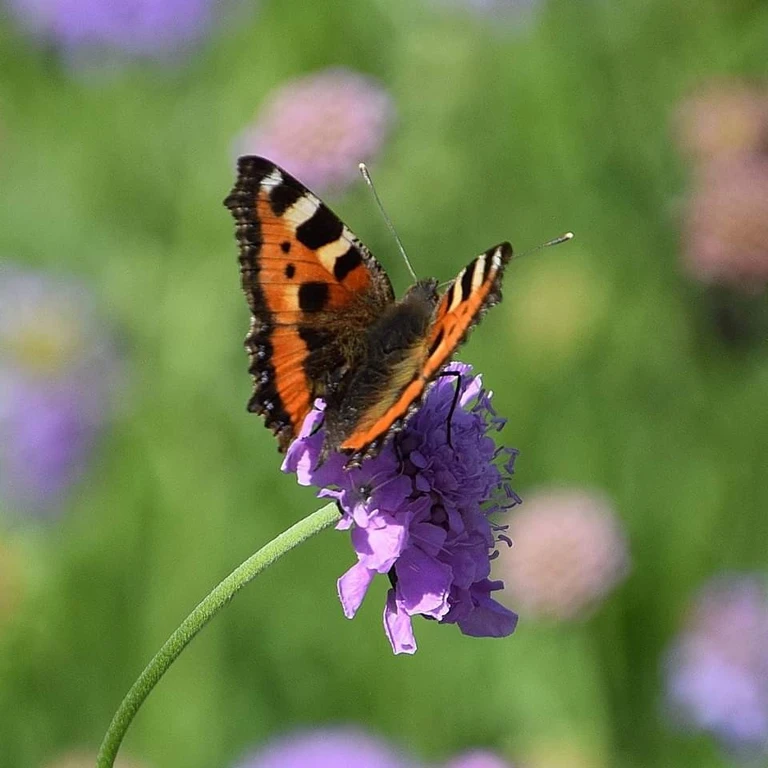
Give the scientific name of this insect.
Aglais urticae
